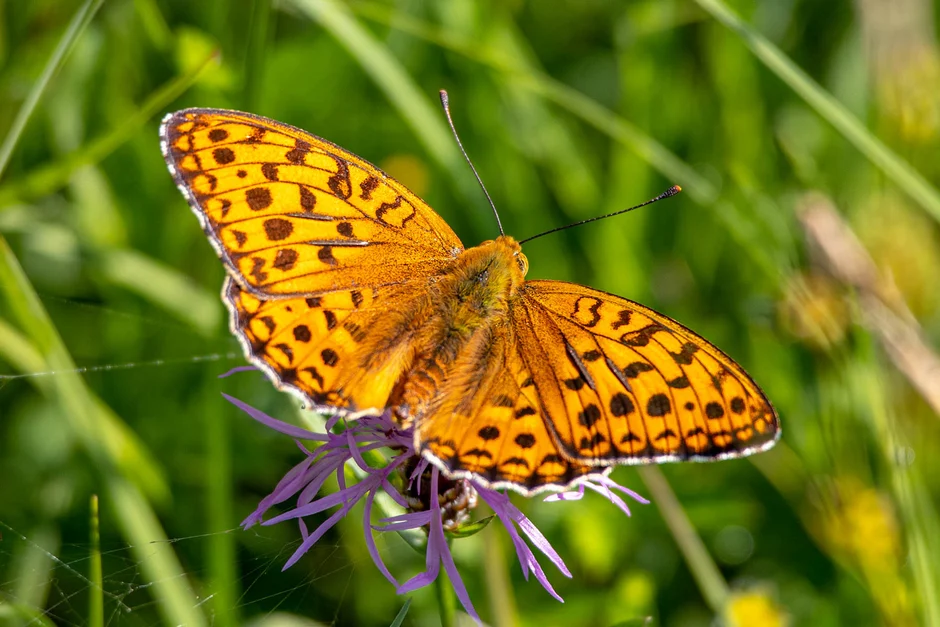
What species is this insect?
Fabriciana adippe
